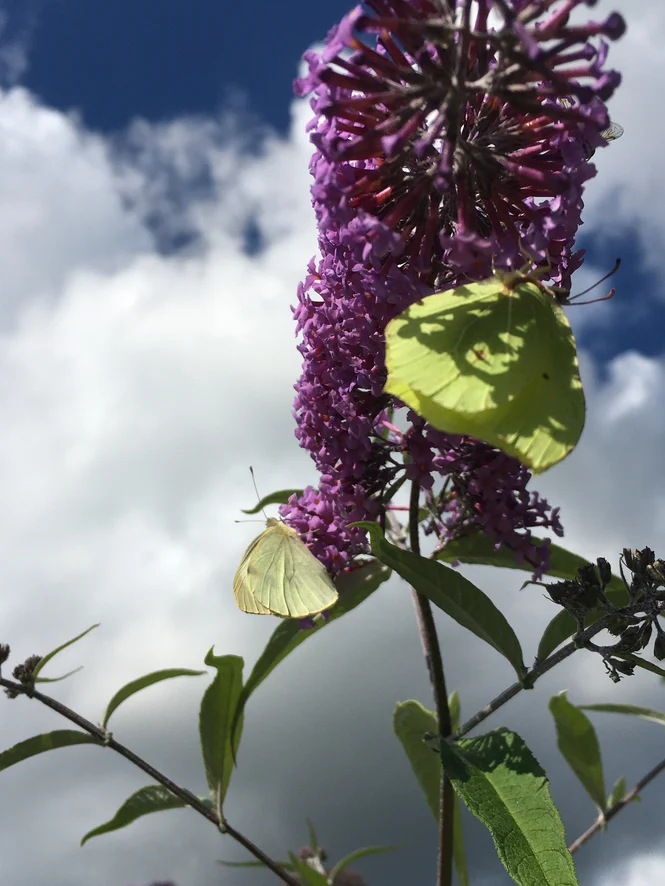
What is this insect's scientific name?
Pieris brassicae
